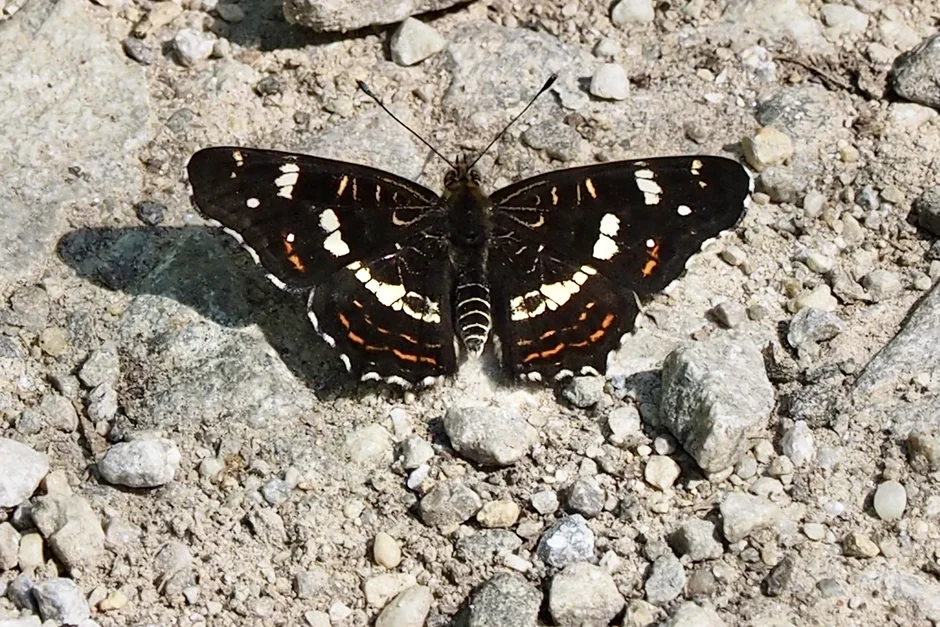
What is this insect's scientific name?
Araschnia levana
